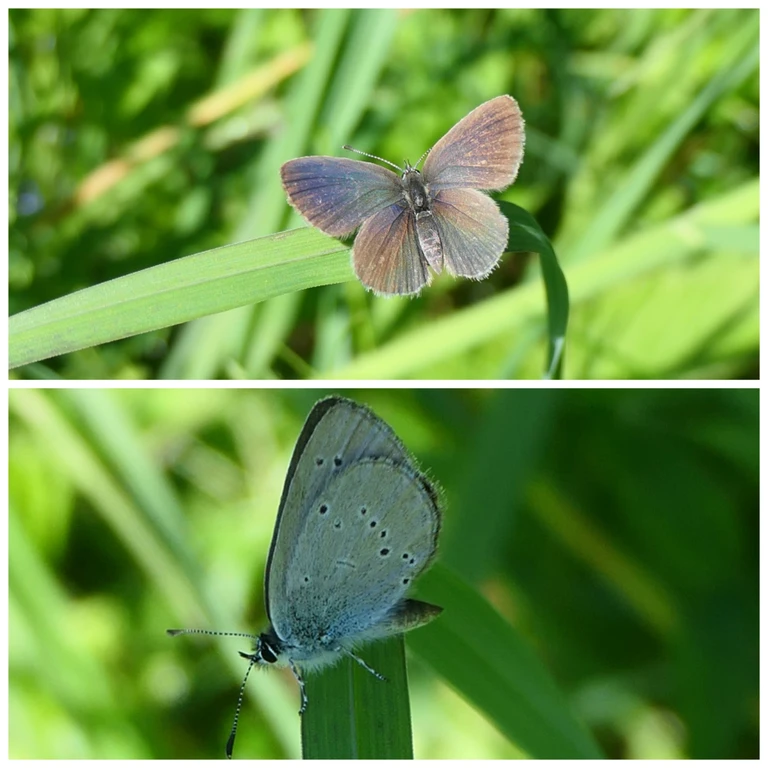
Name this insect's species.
Cupido minimus
